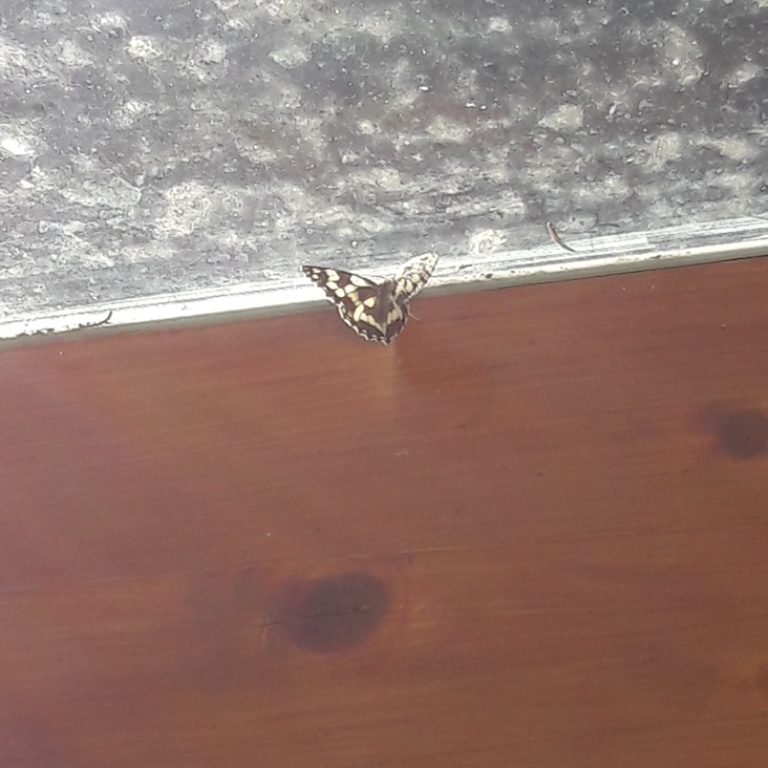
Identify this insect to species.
Melanargia galathea
